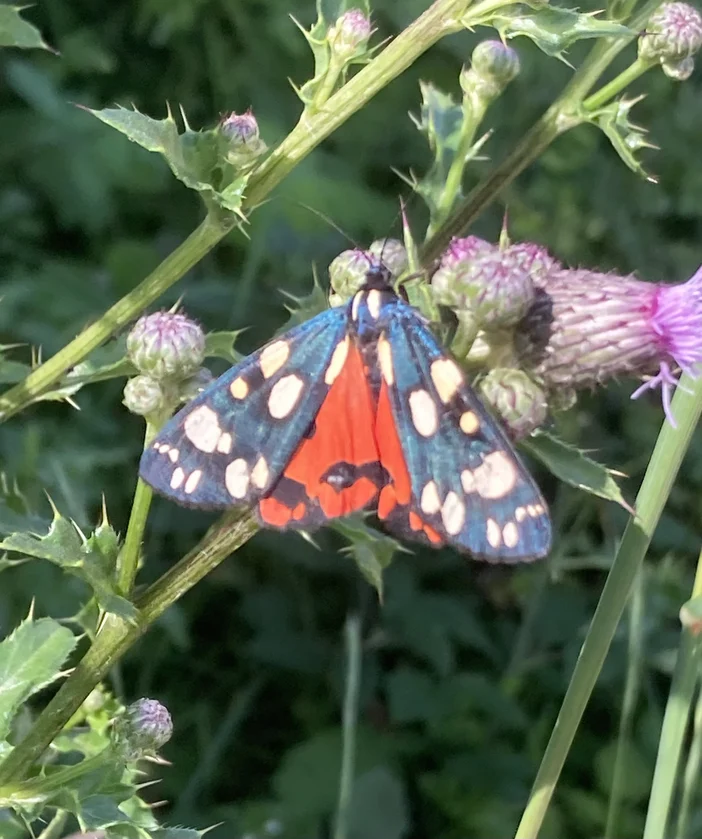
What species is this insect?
Callimorpha dominula
